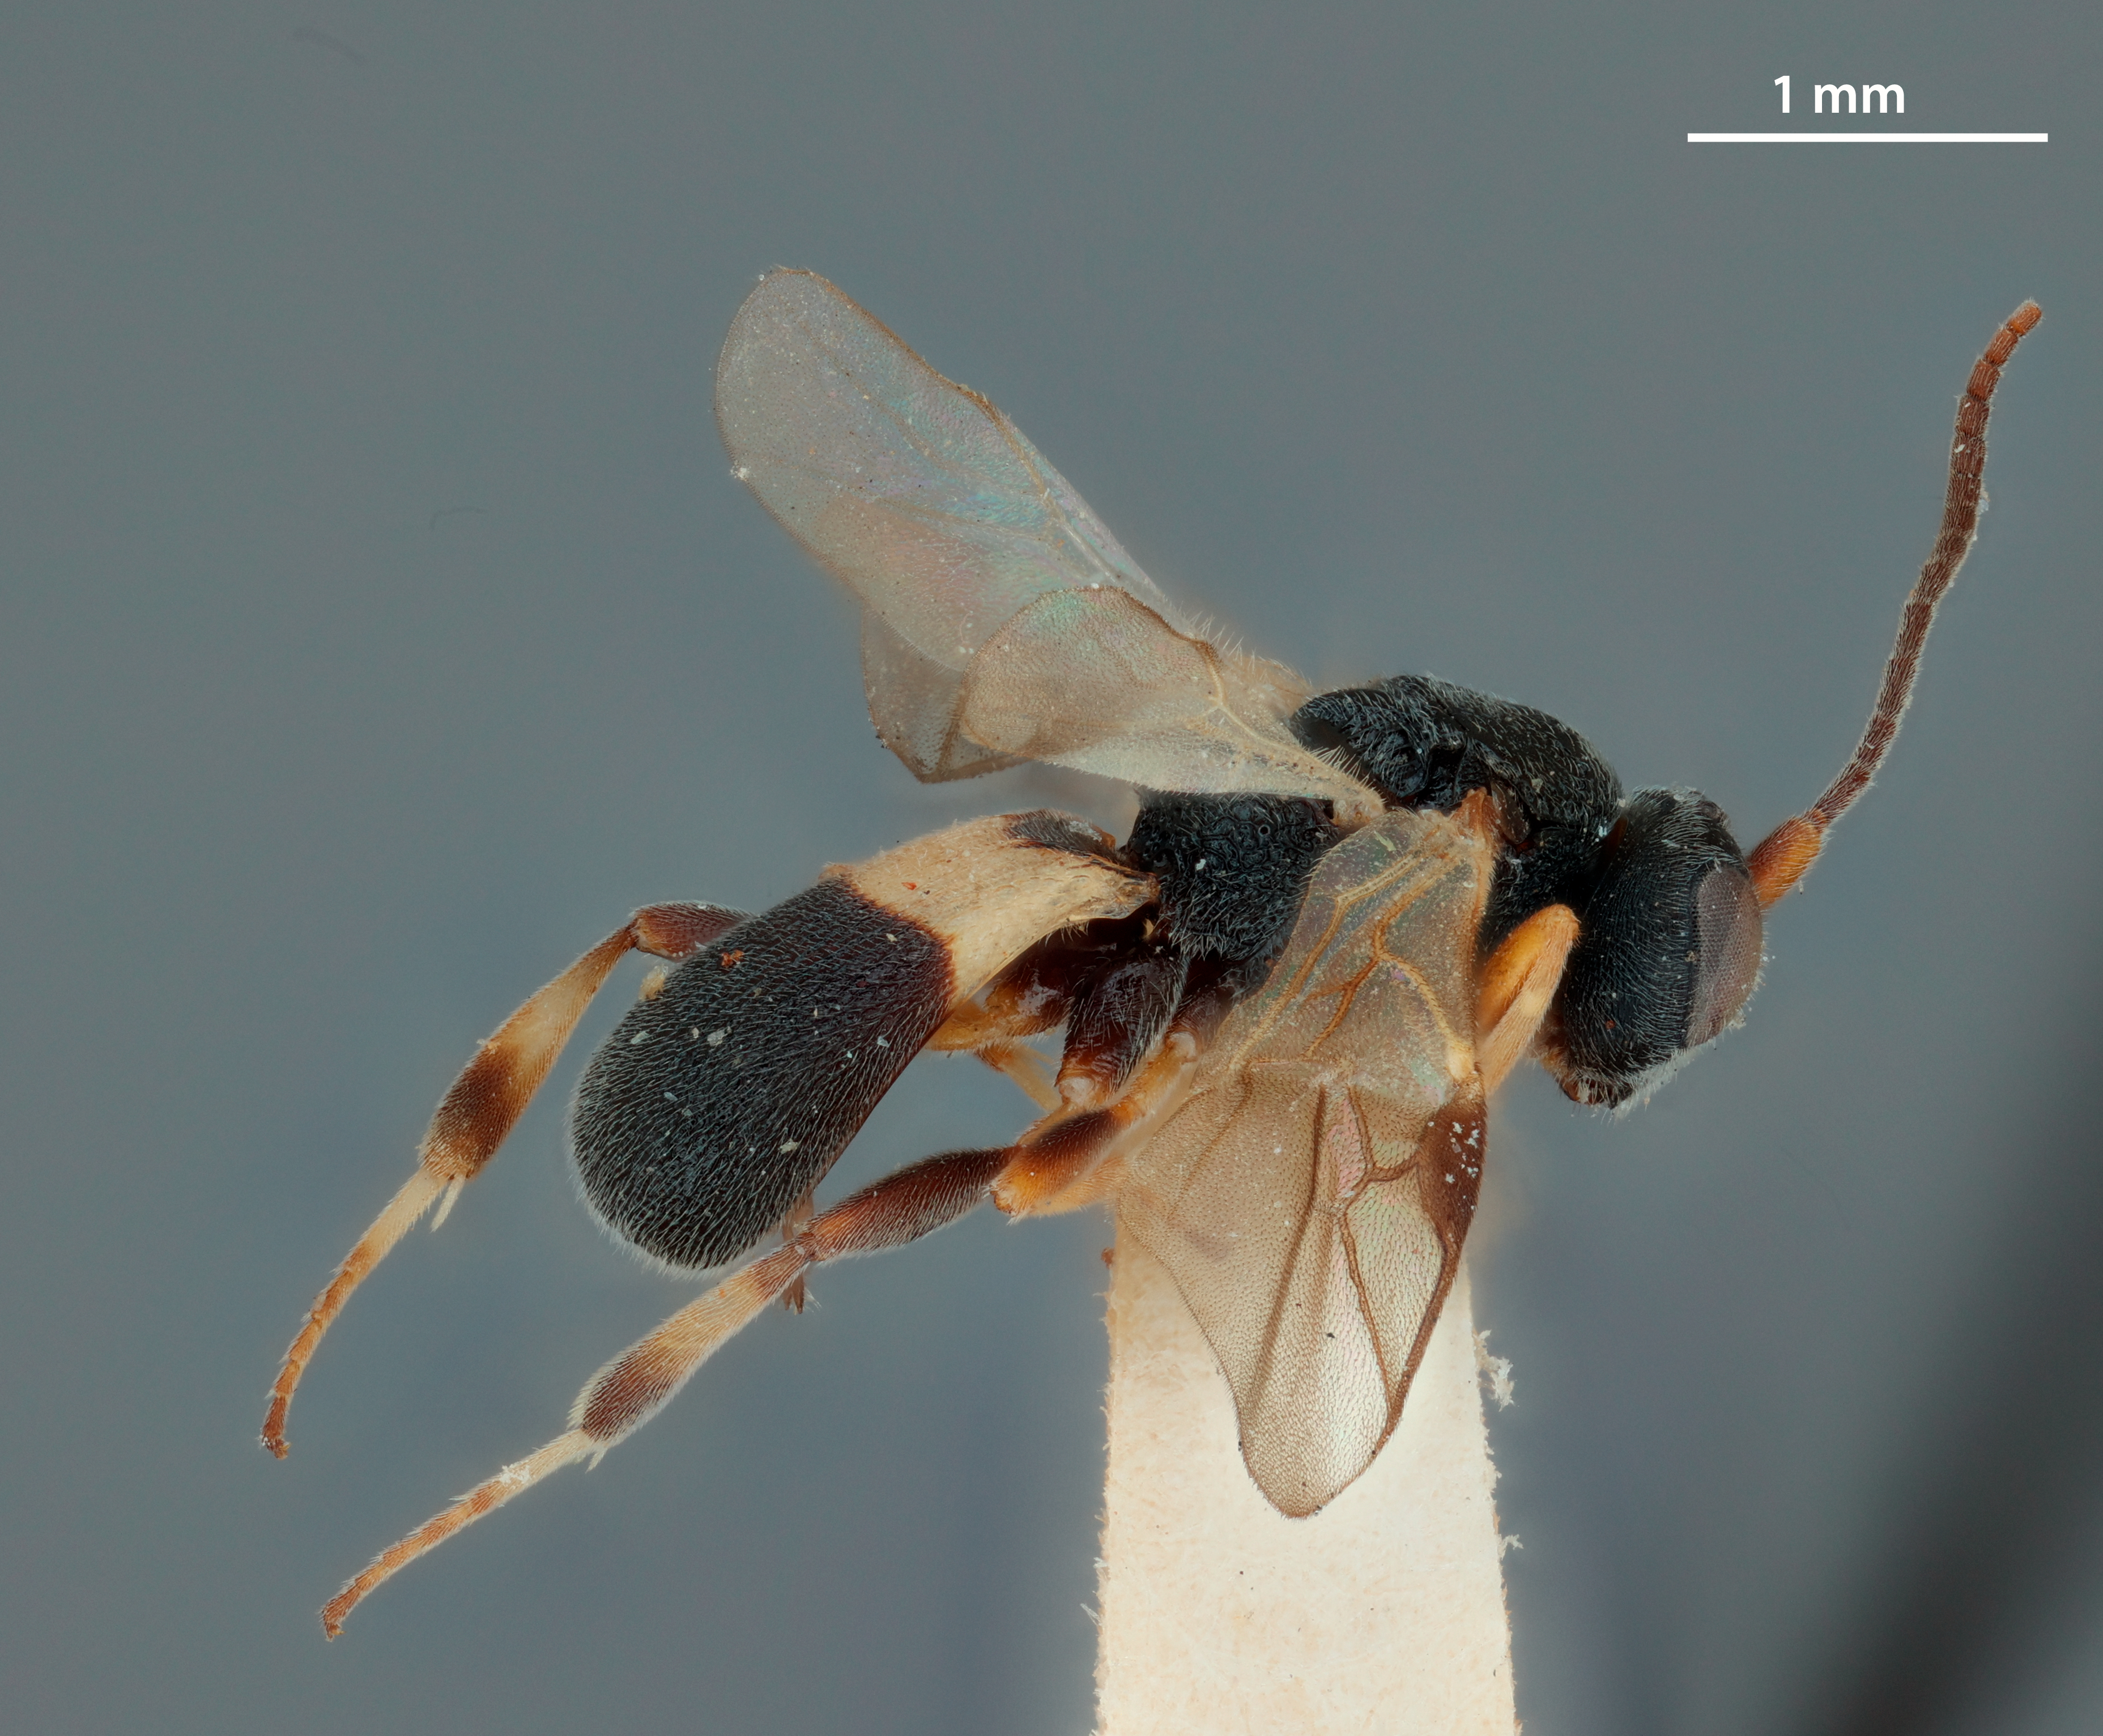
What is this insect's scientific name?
Chelonella pectinophorae
